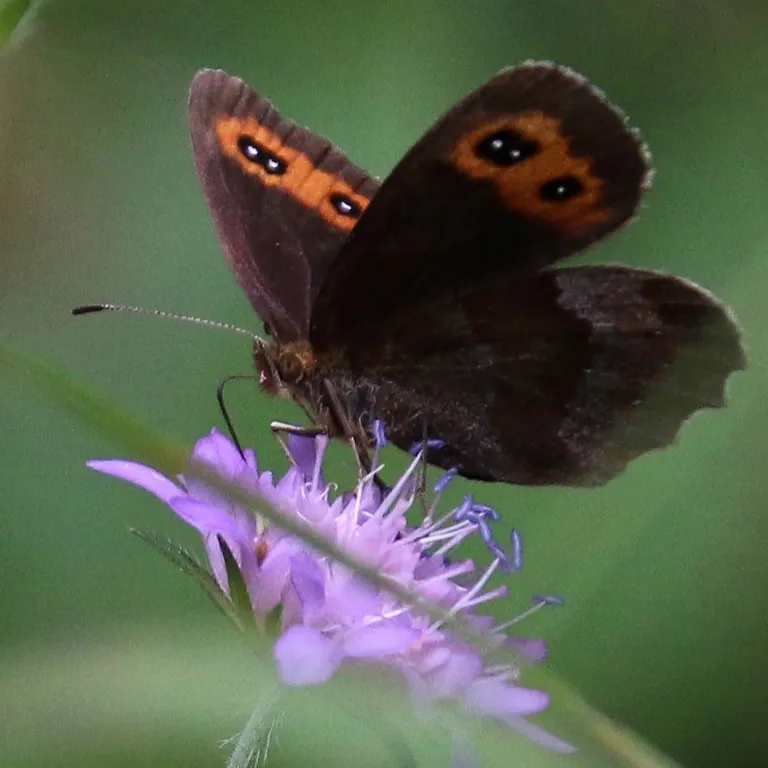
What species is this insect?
Erebia aethiops
